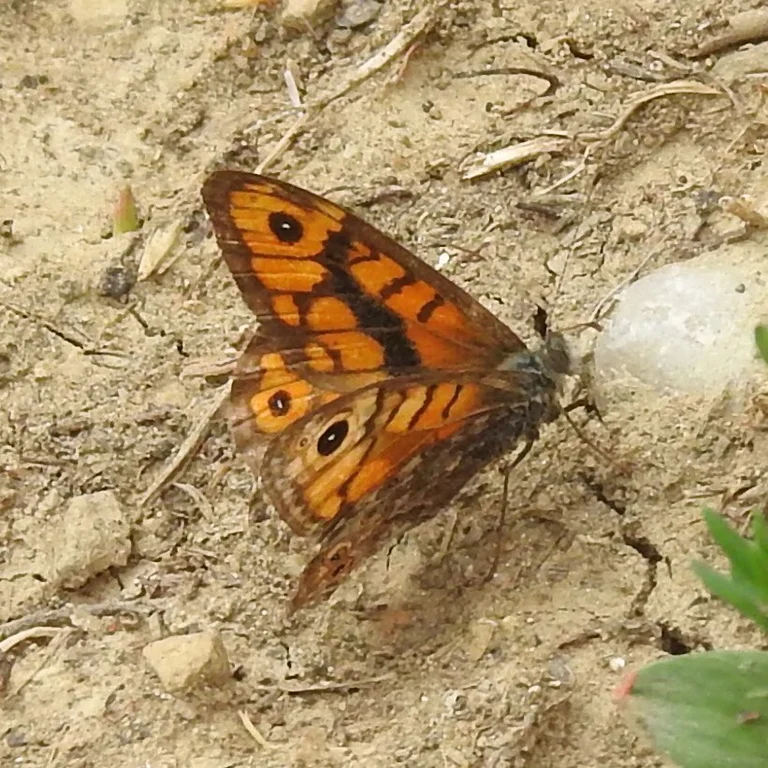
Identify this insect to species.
Lasiommata megera (also Pararge megera)
